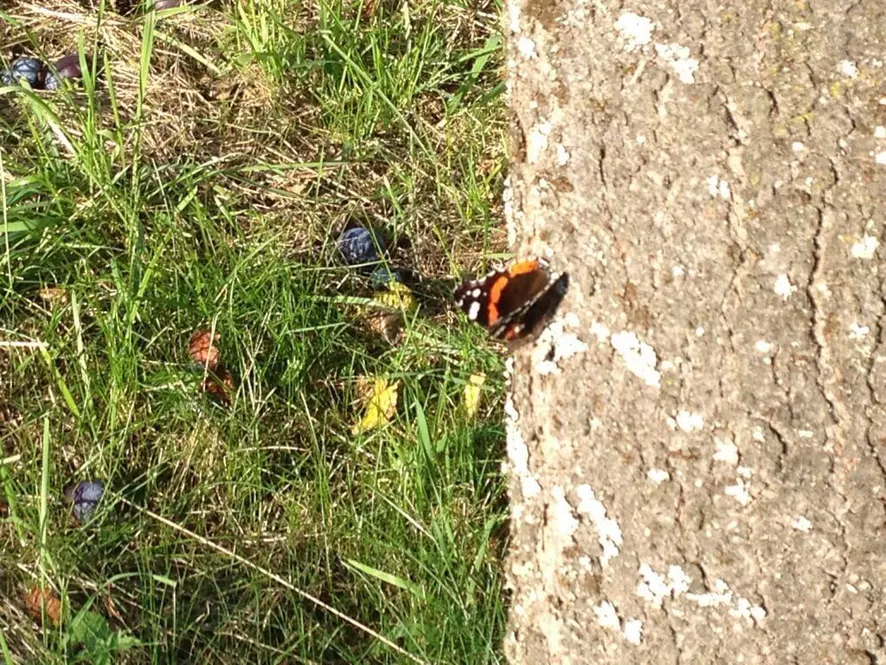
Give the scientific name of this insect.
Vanessa atalanta
